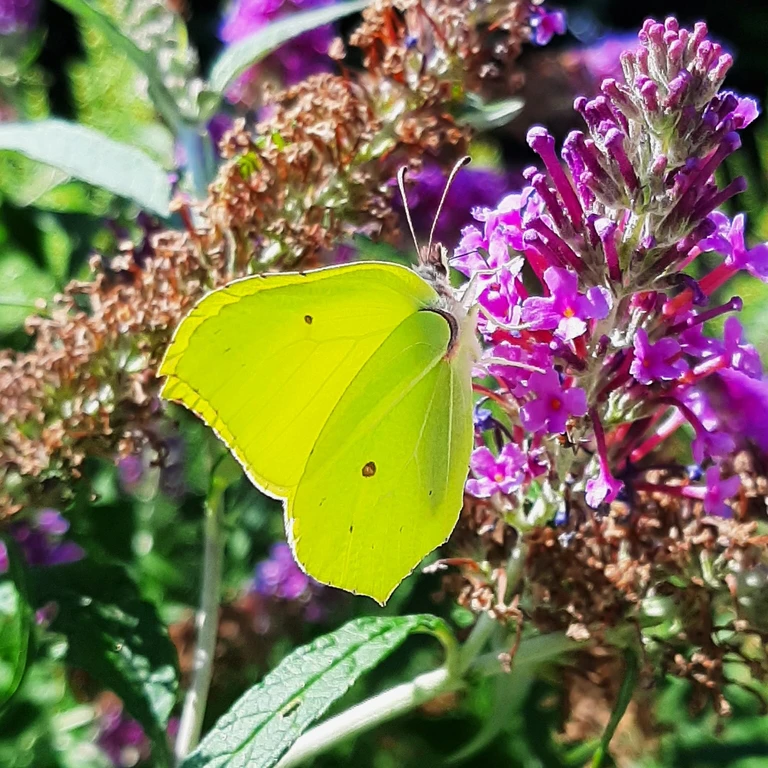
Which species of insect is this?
Gonepteryx rhamni
